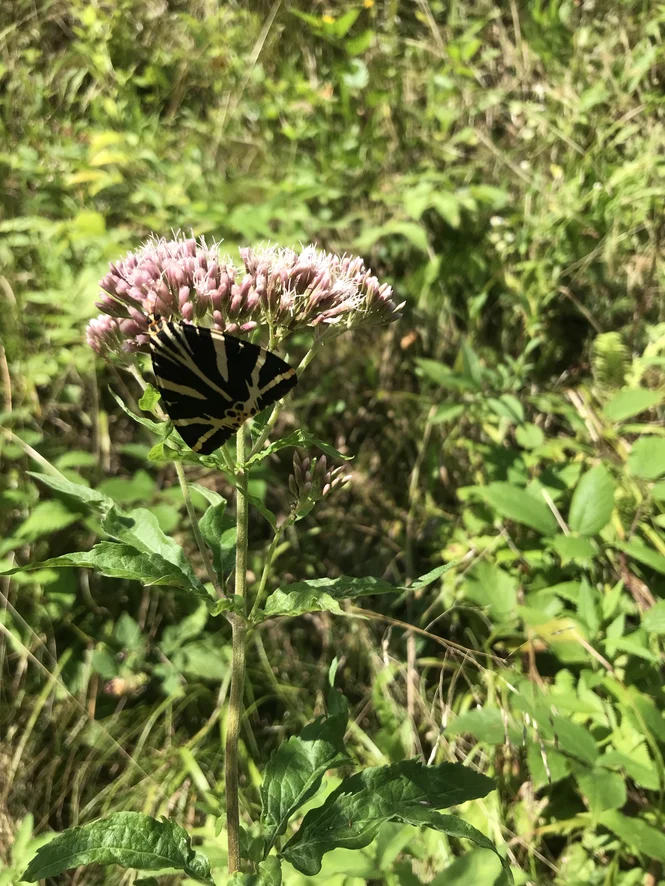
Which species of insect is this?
Euplagia quadripunctaria
